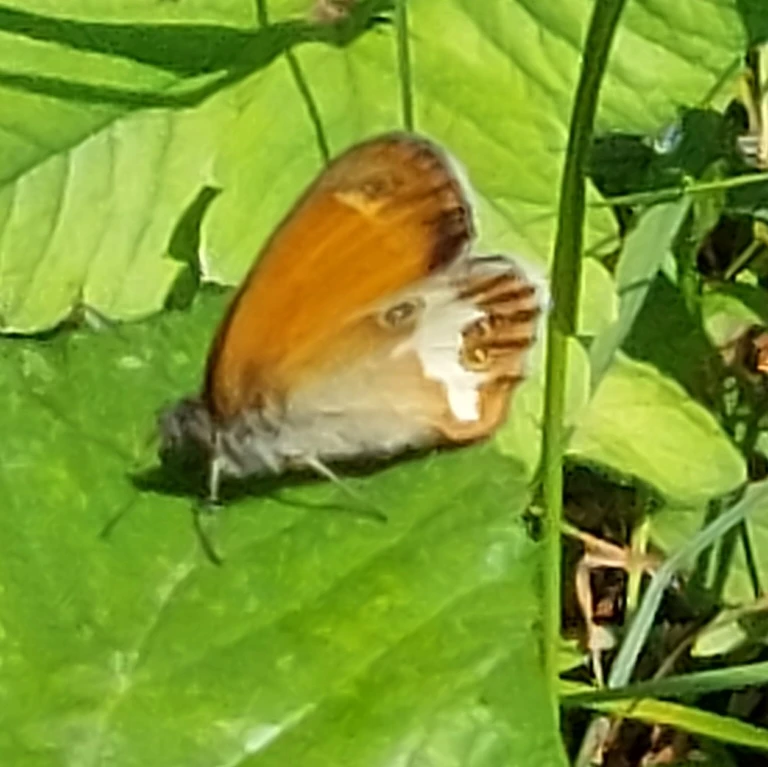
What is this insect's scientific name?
Coenonympha arcania
